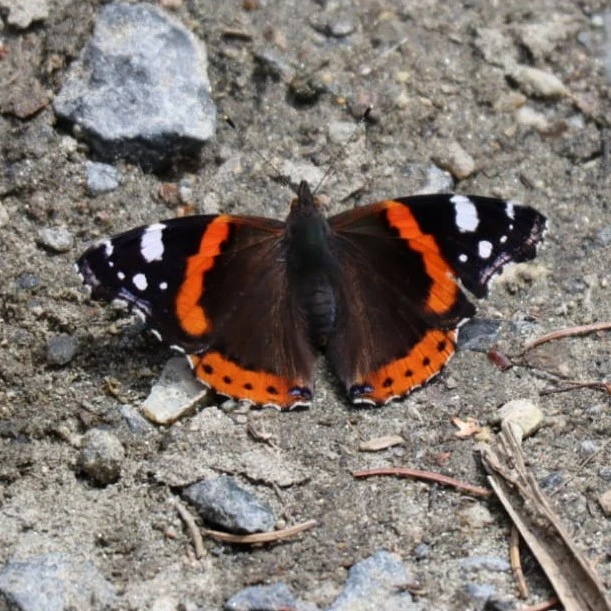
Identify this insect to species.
Vanessa atalanta
